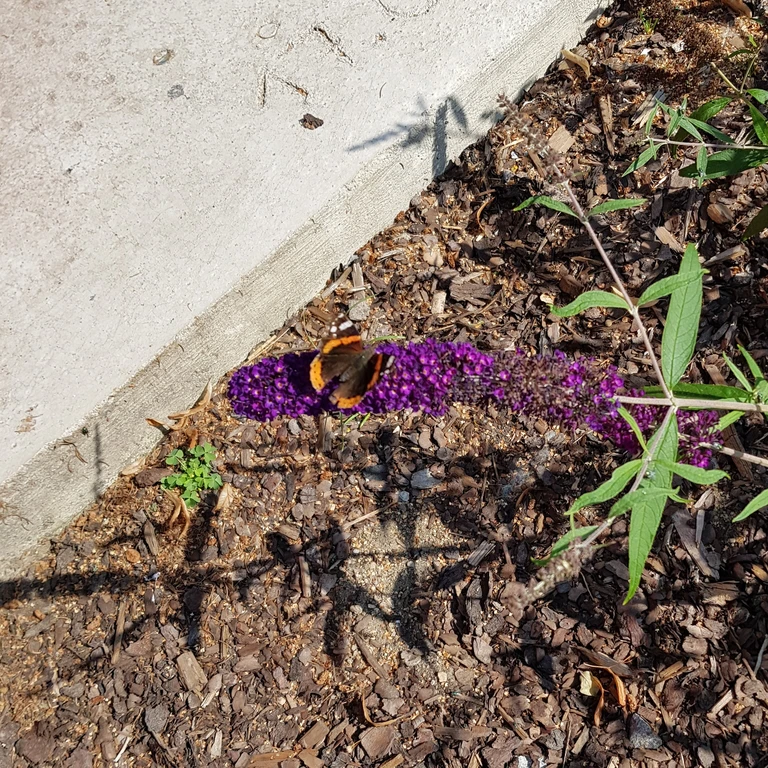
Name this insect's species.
Vanessa atalanta
